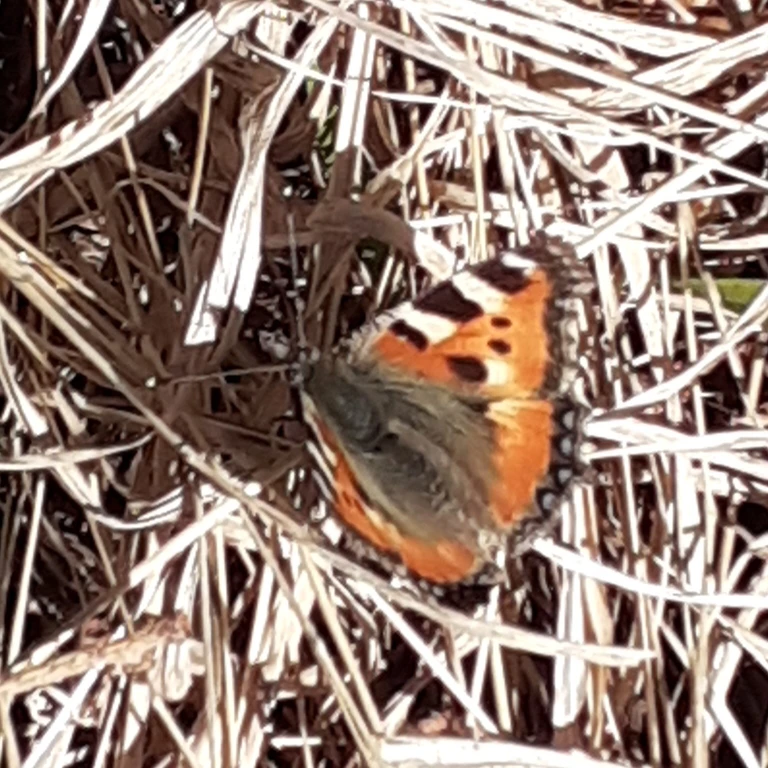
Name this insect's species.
Aglais urticae
